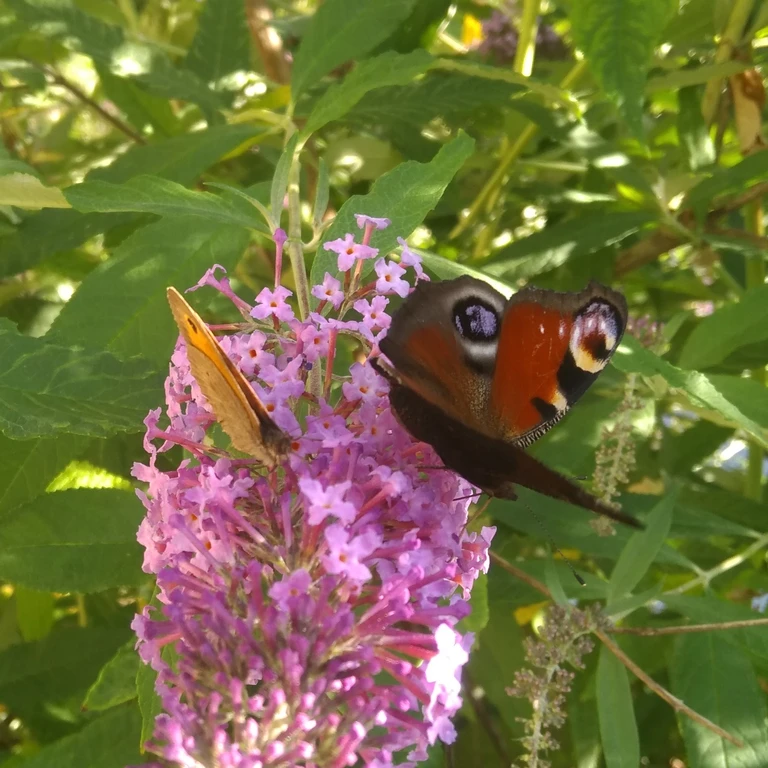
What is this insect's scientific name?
Aglais io
